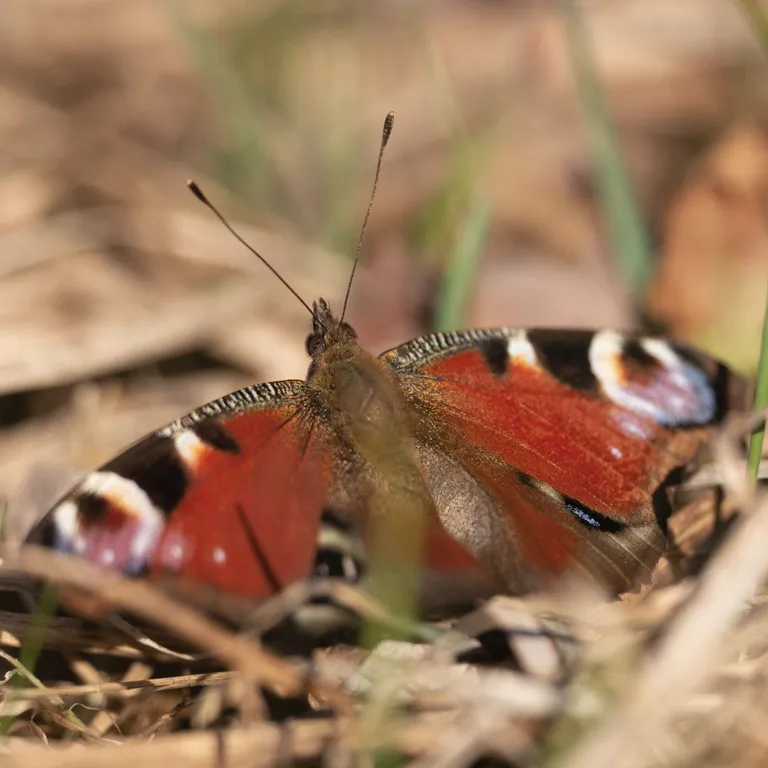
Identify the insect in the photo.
Aglais io
